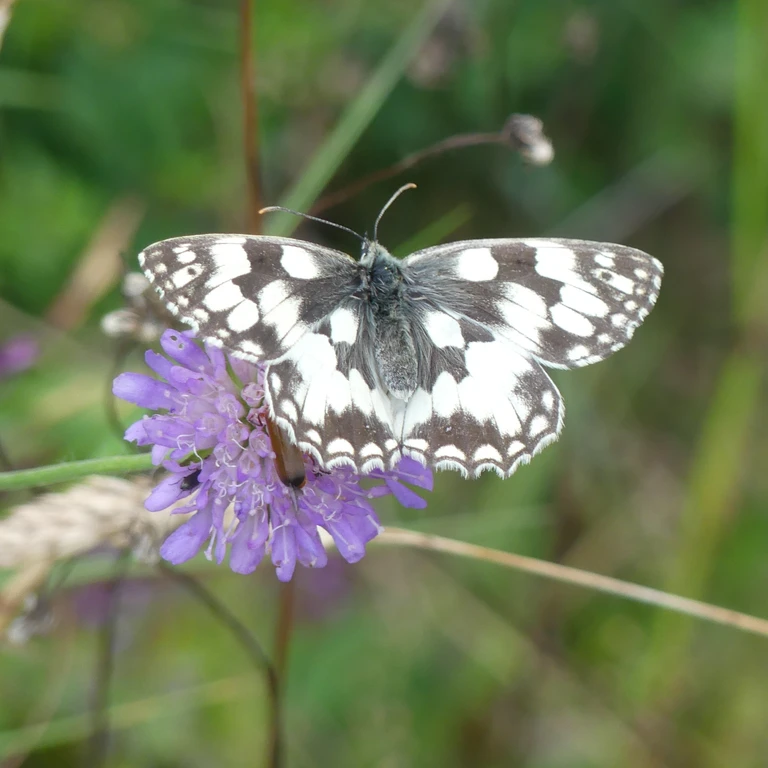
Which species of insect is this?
Melanargia galathea
